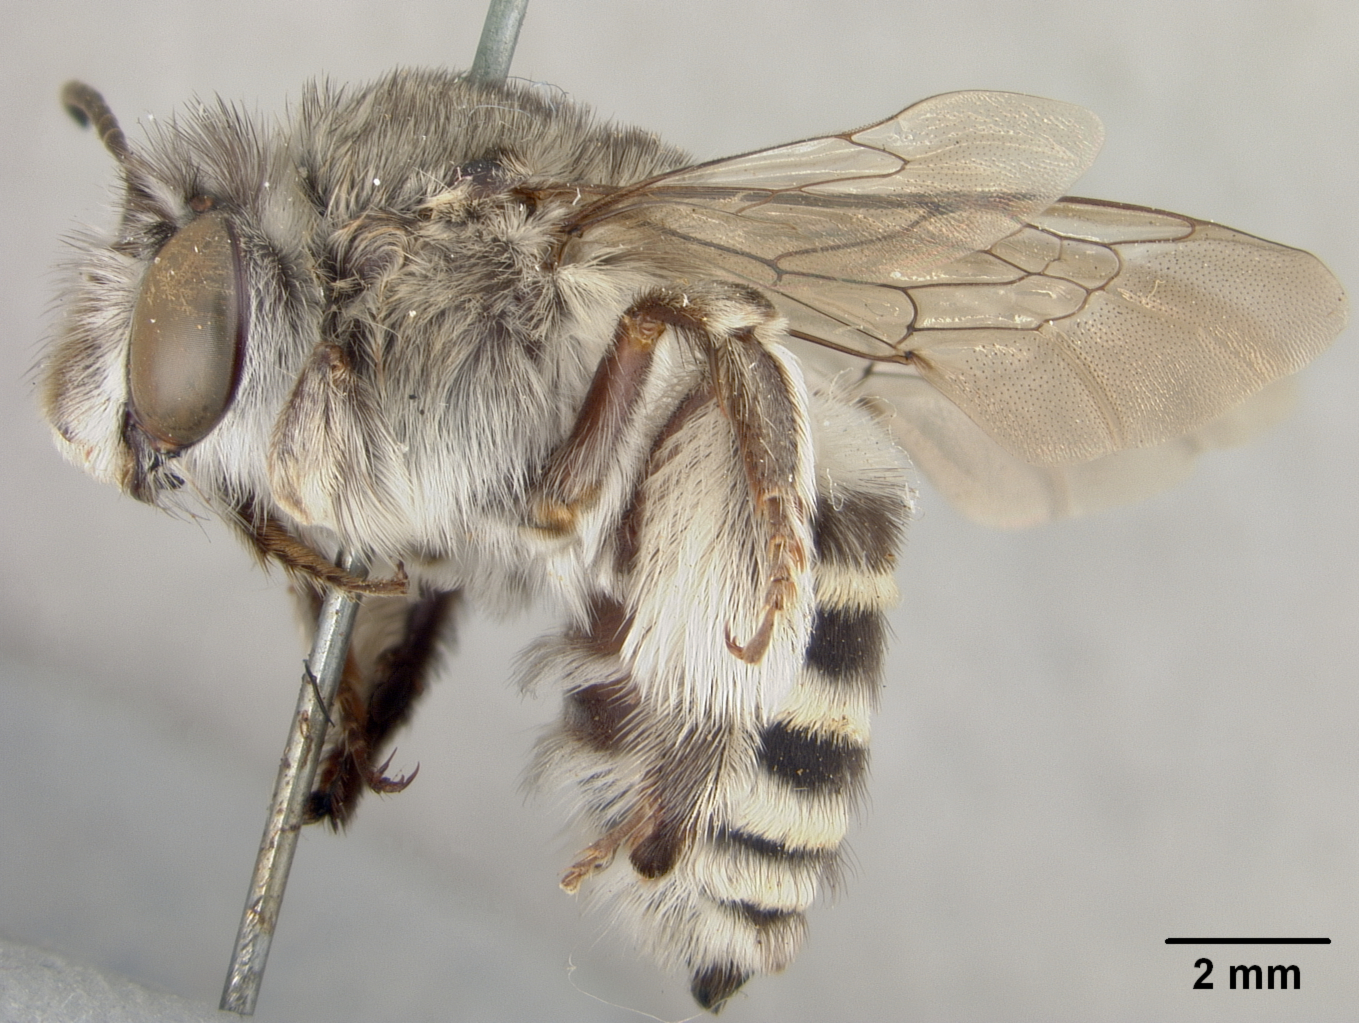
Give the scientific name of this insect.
Habropoda salviarum
